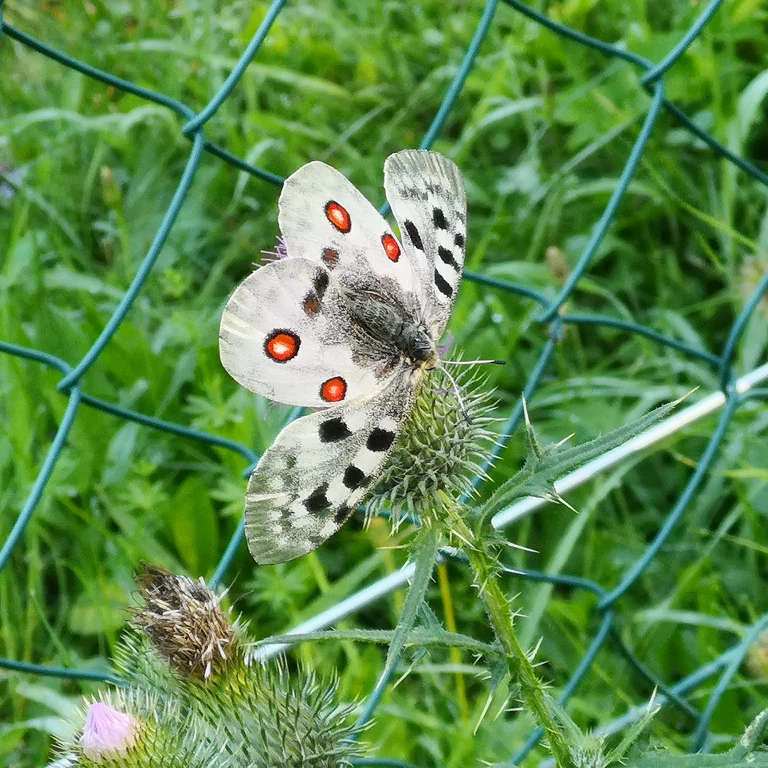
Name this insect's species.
Parnassius apollo
